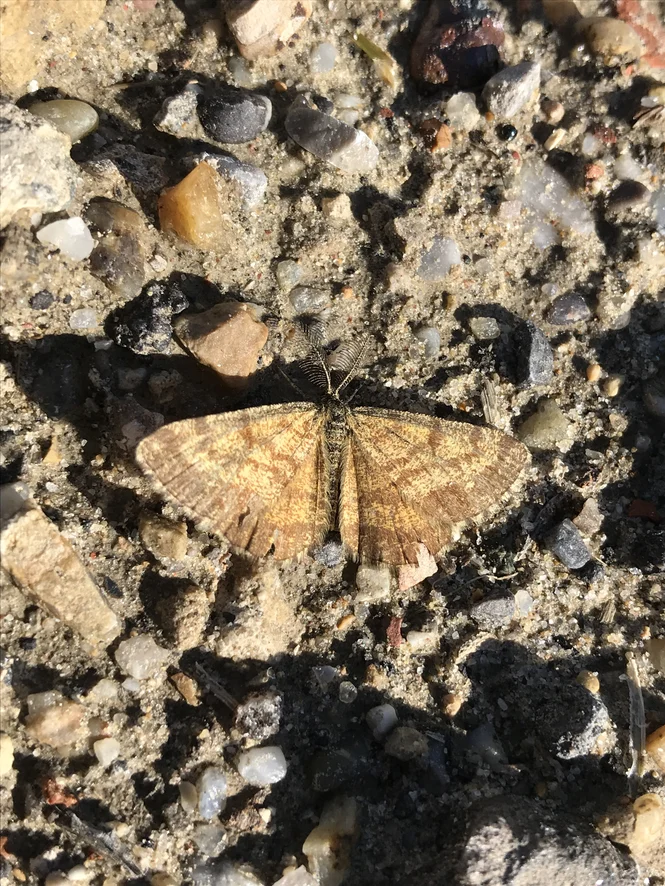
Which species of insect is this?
Ematurga atomaria
